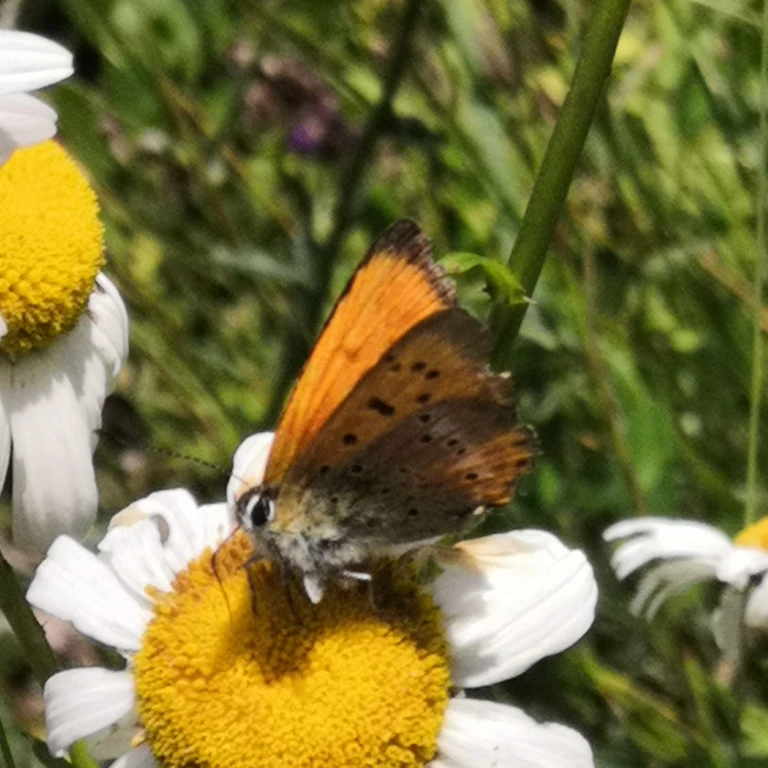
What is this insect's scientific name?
Lycaena virgaureae
